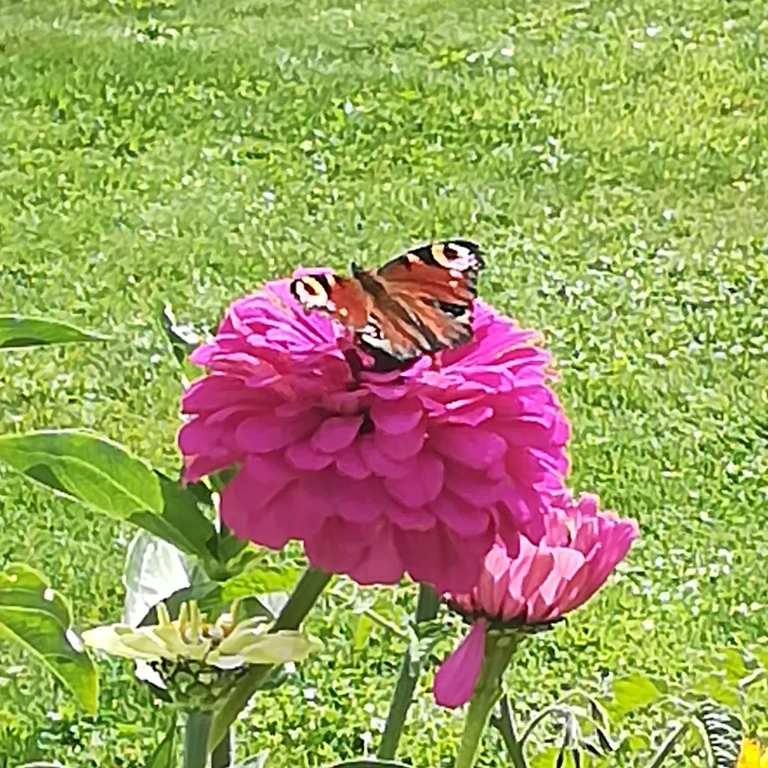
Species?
Aglais io
